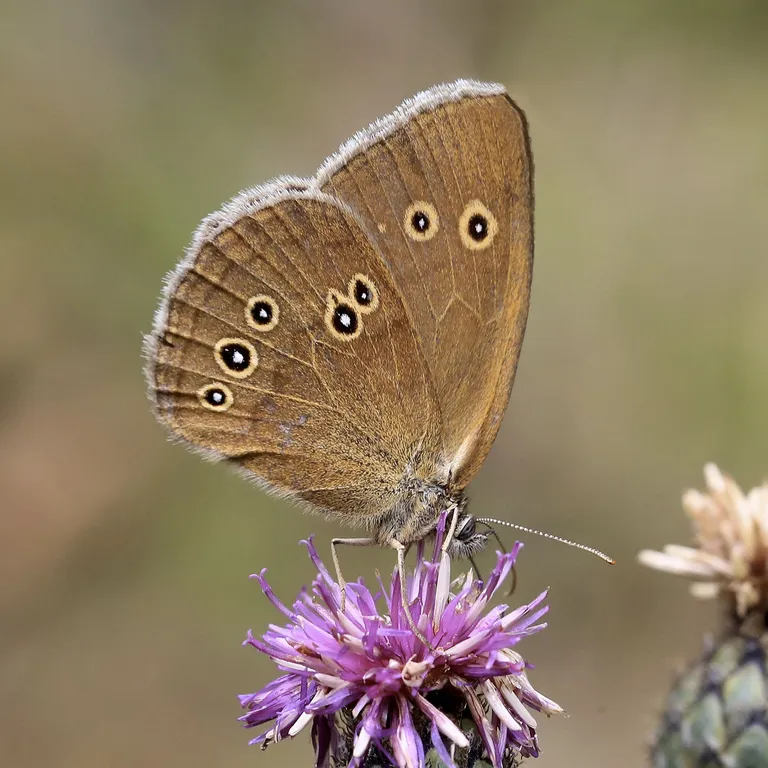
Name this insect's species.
Aphantopus hyperantus
